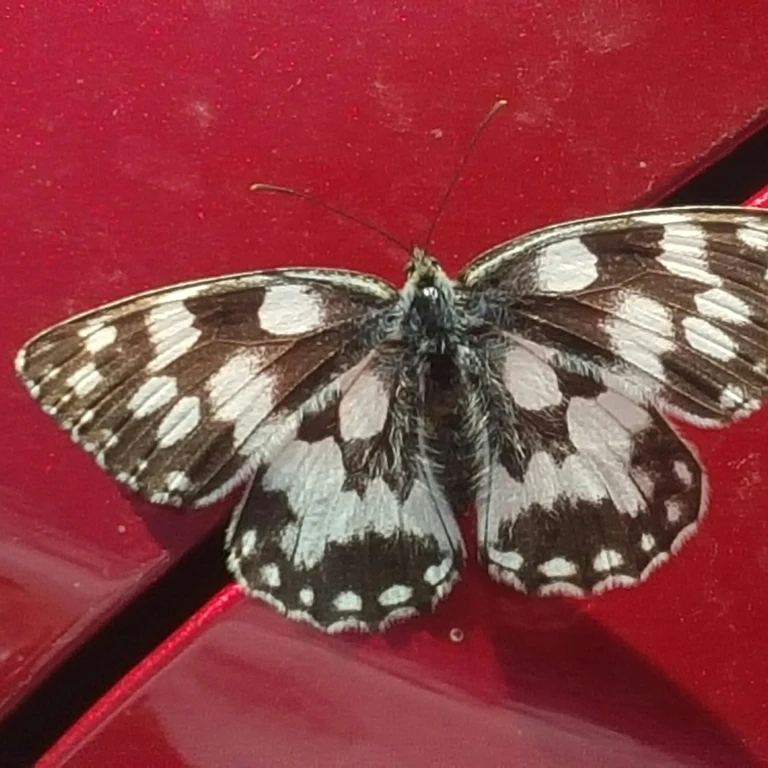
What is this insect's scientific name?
Melanargia galathea
